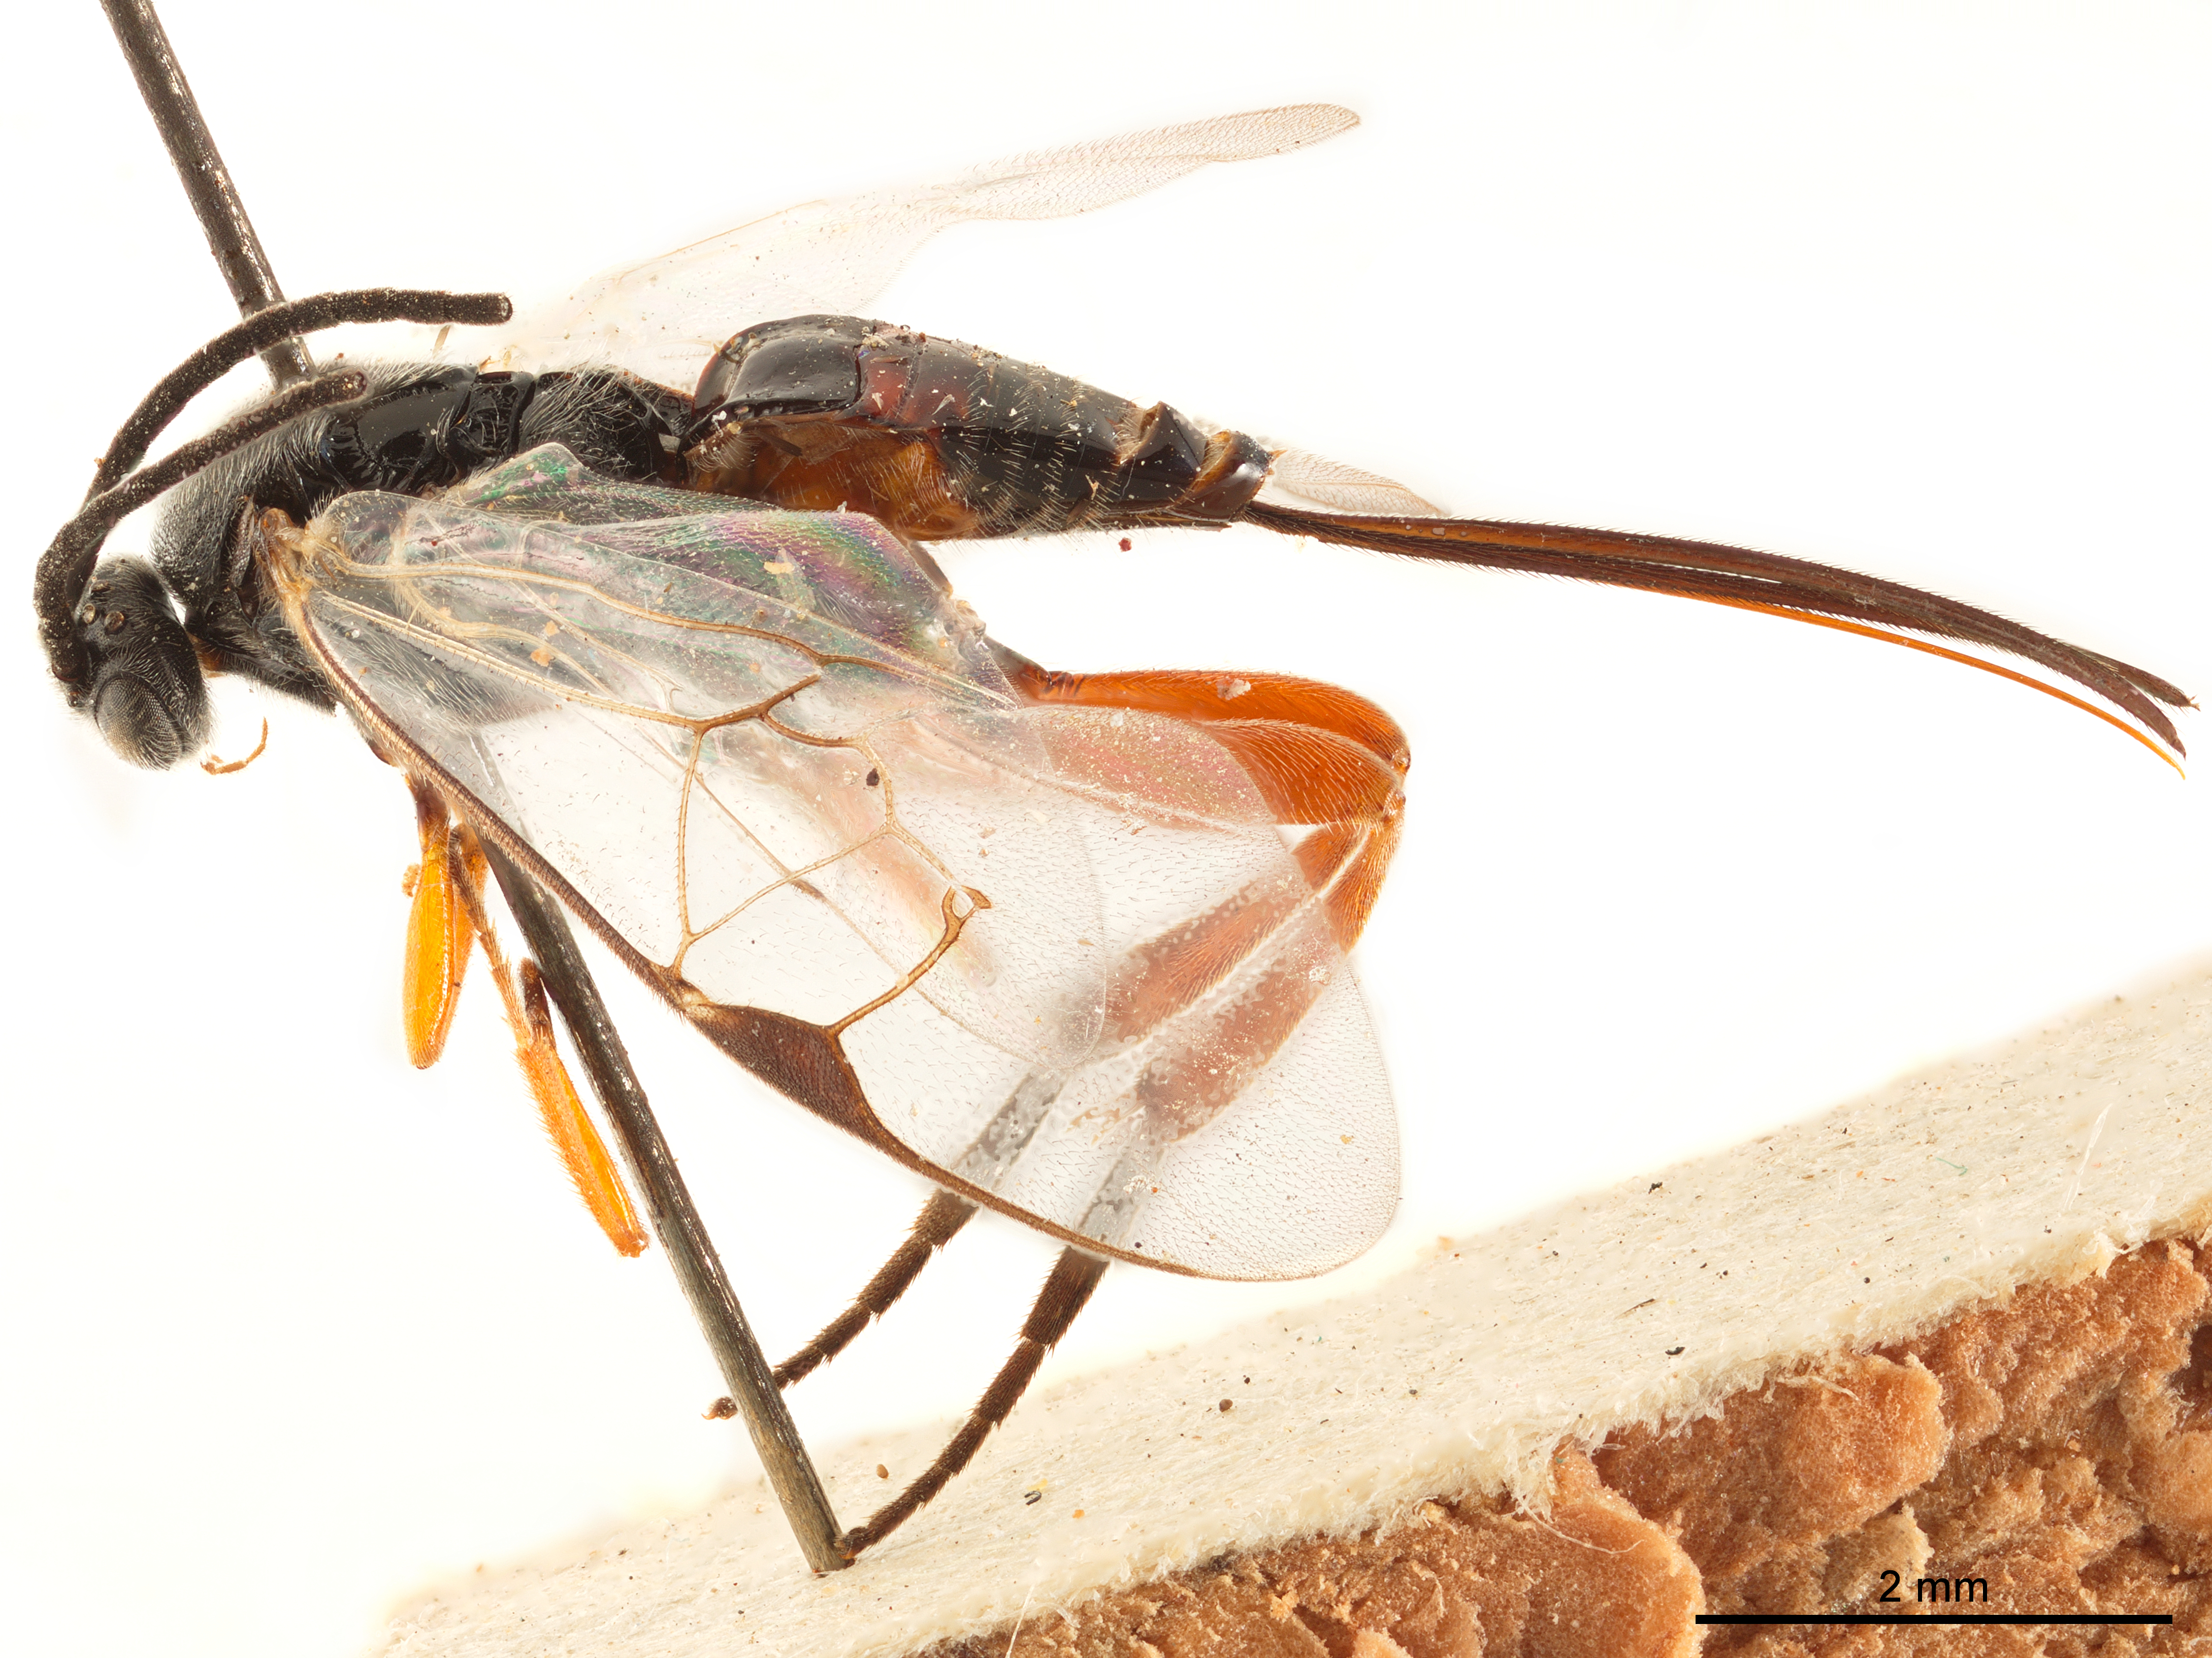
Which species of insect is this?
Dasylagon aegeriae
